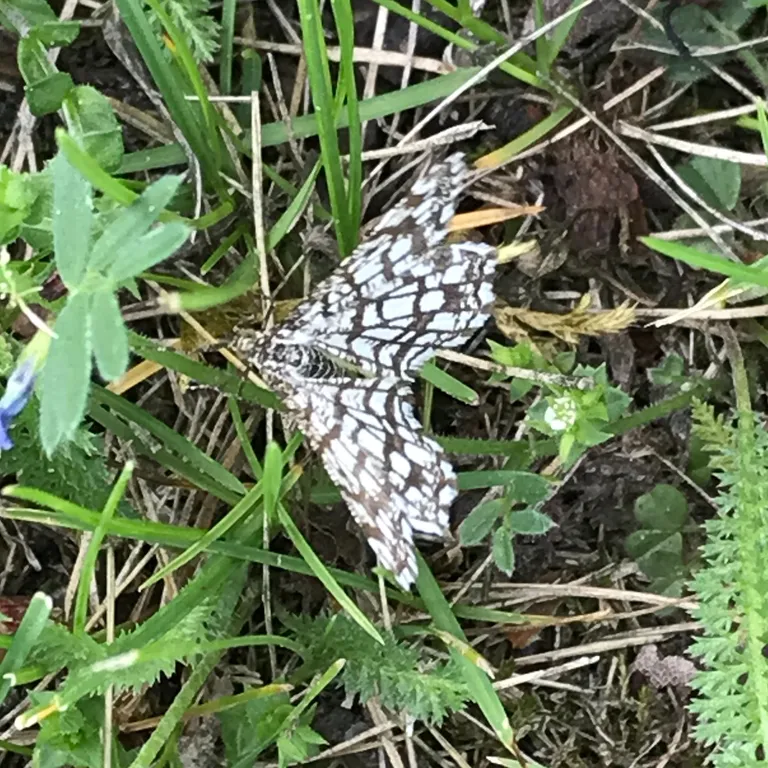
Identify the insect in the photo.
Chiasmia clathrata
